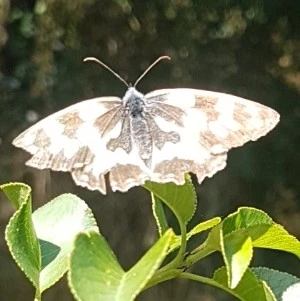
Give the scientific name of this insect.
Melanargia galathea
